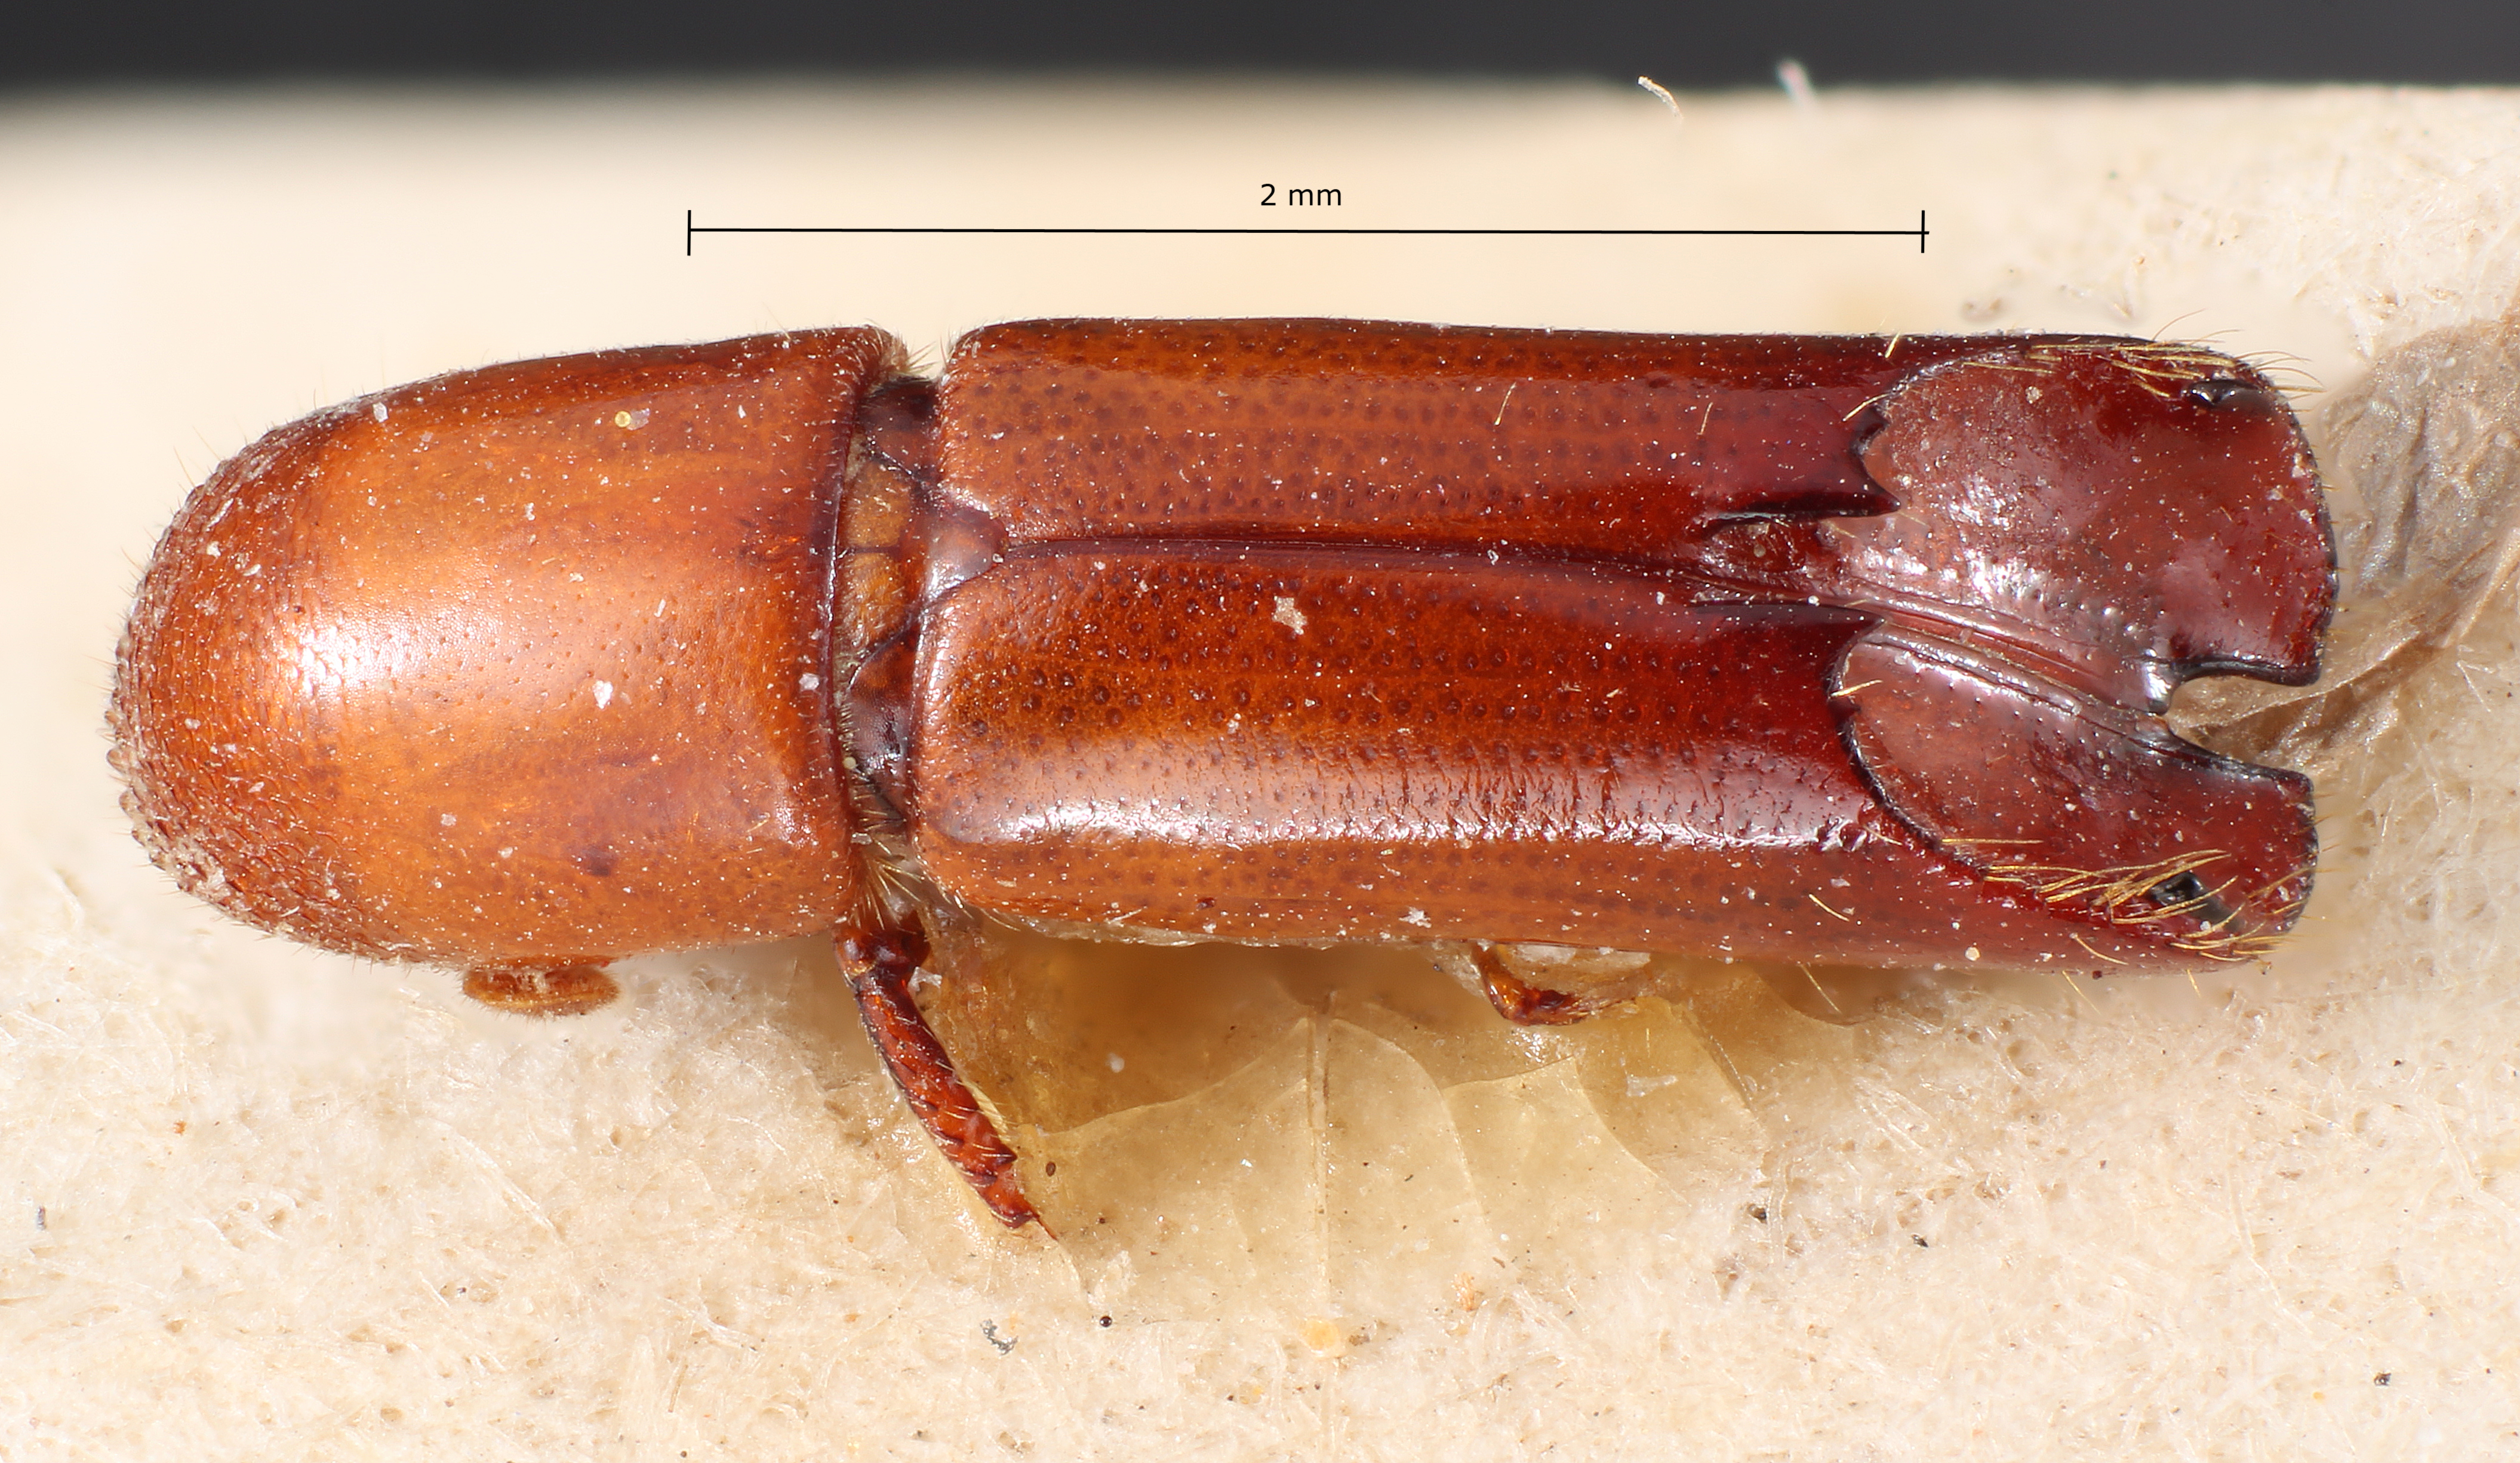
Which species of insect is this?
Amphicranus gracilis
